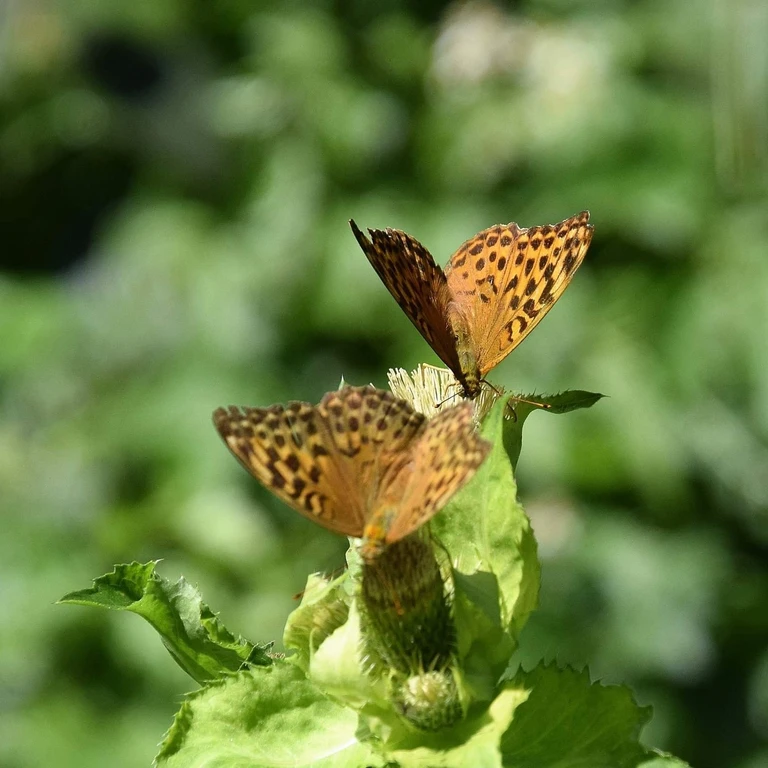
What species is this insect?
Argynnis paphia
